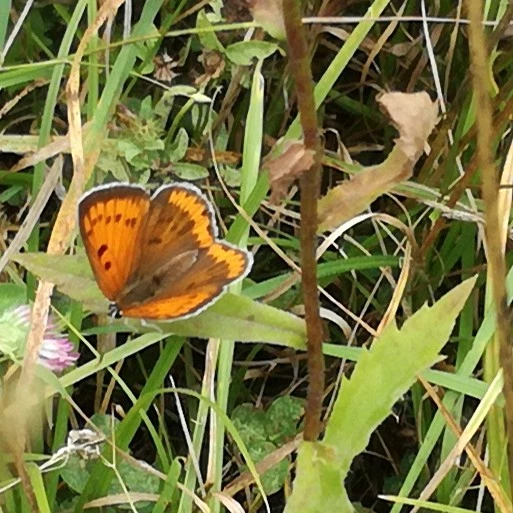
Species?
Lycaena dispar
